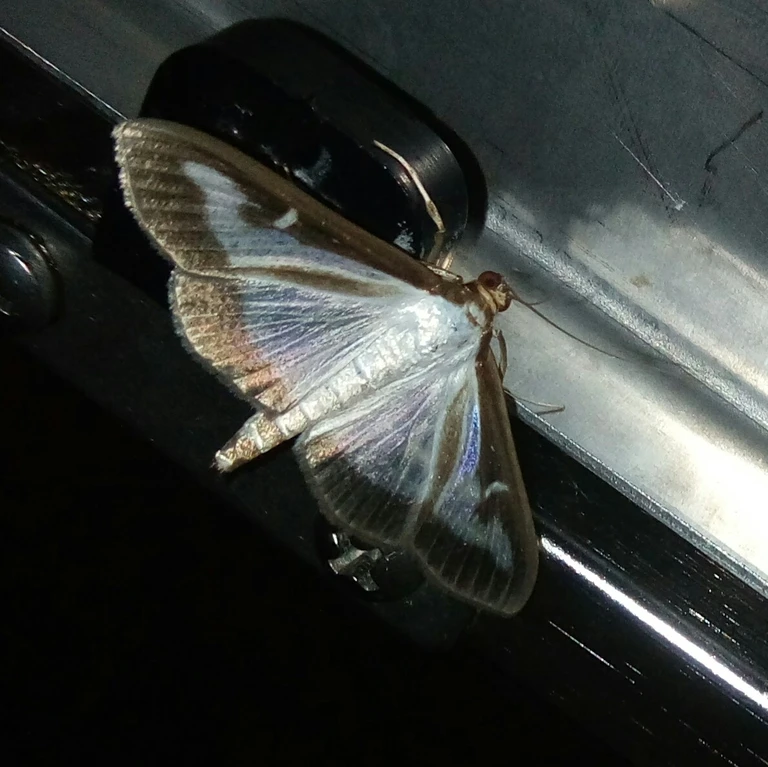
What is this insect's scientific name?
Cydalima perspectalis
